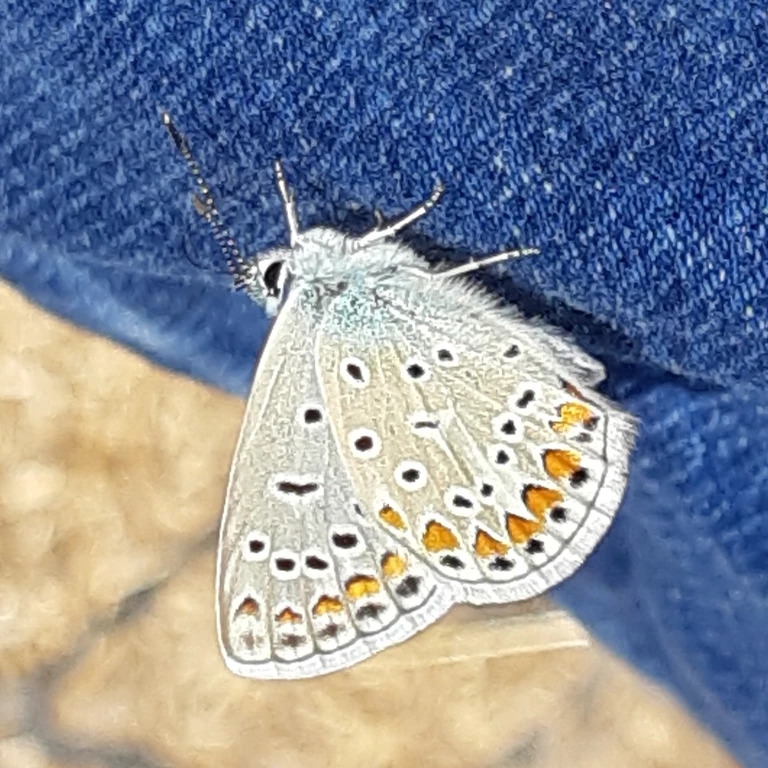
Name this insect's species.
Polyommatus icarus
